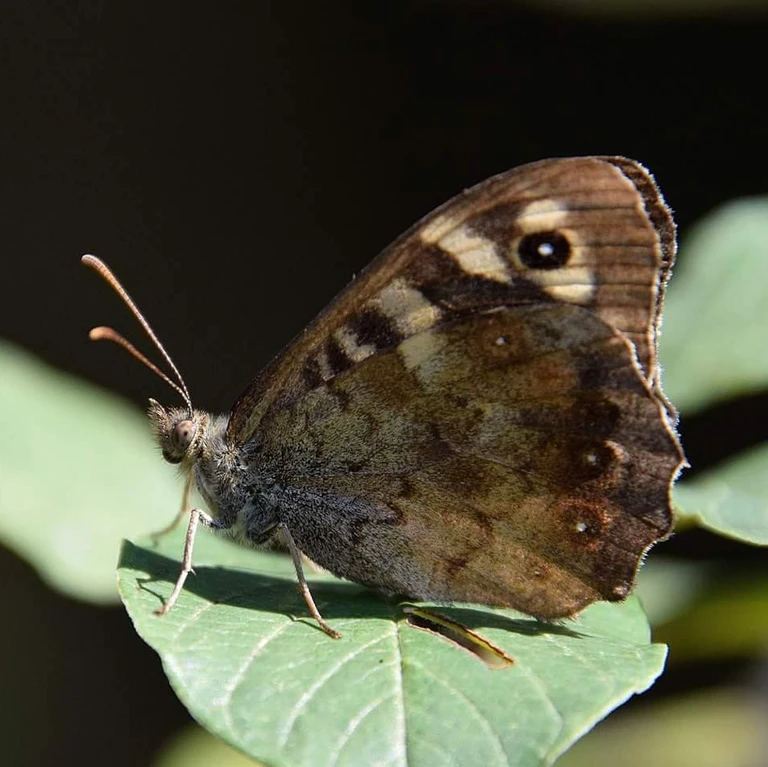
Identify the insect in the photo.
Pararge aegeria
